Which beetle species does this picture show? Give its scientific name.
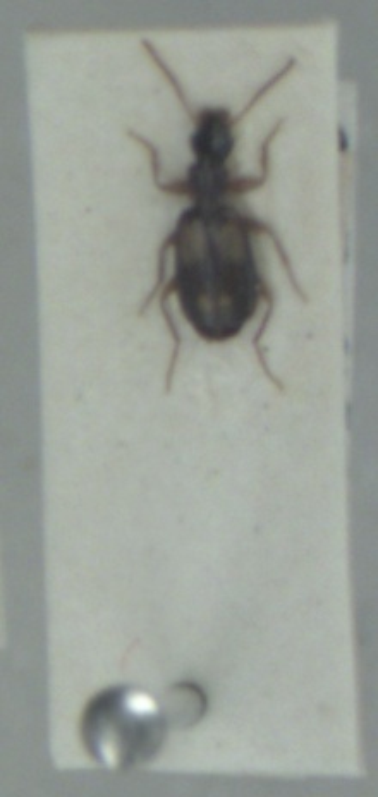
Calodromius spilotus
